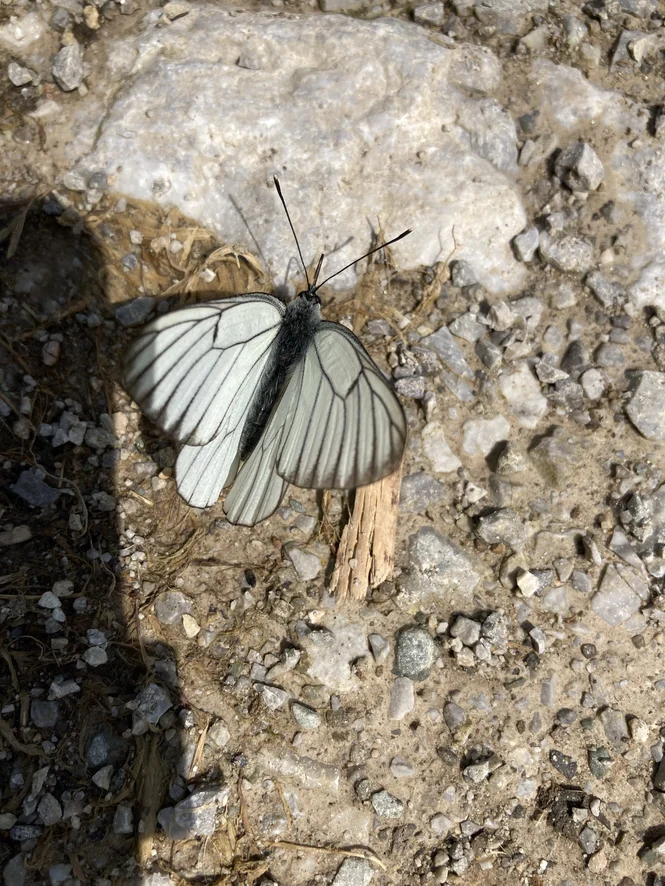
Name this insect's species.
Aporia crataegi
